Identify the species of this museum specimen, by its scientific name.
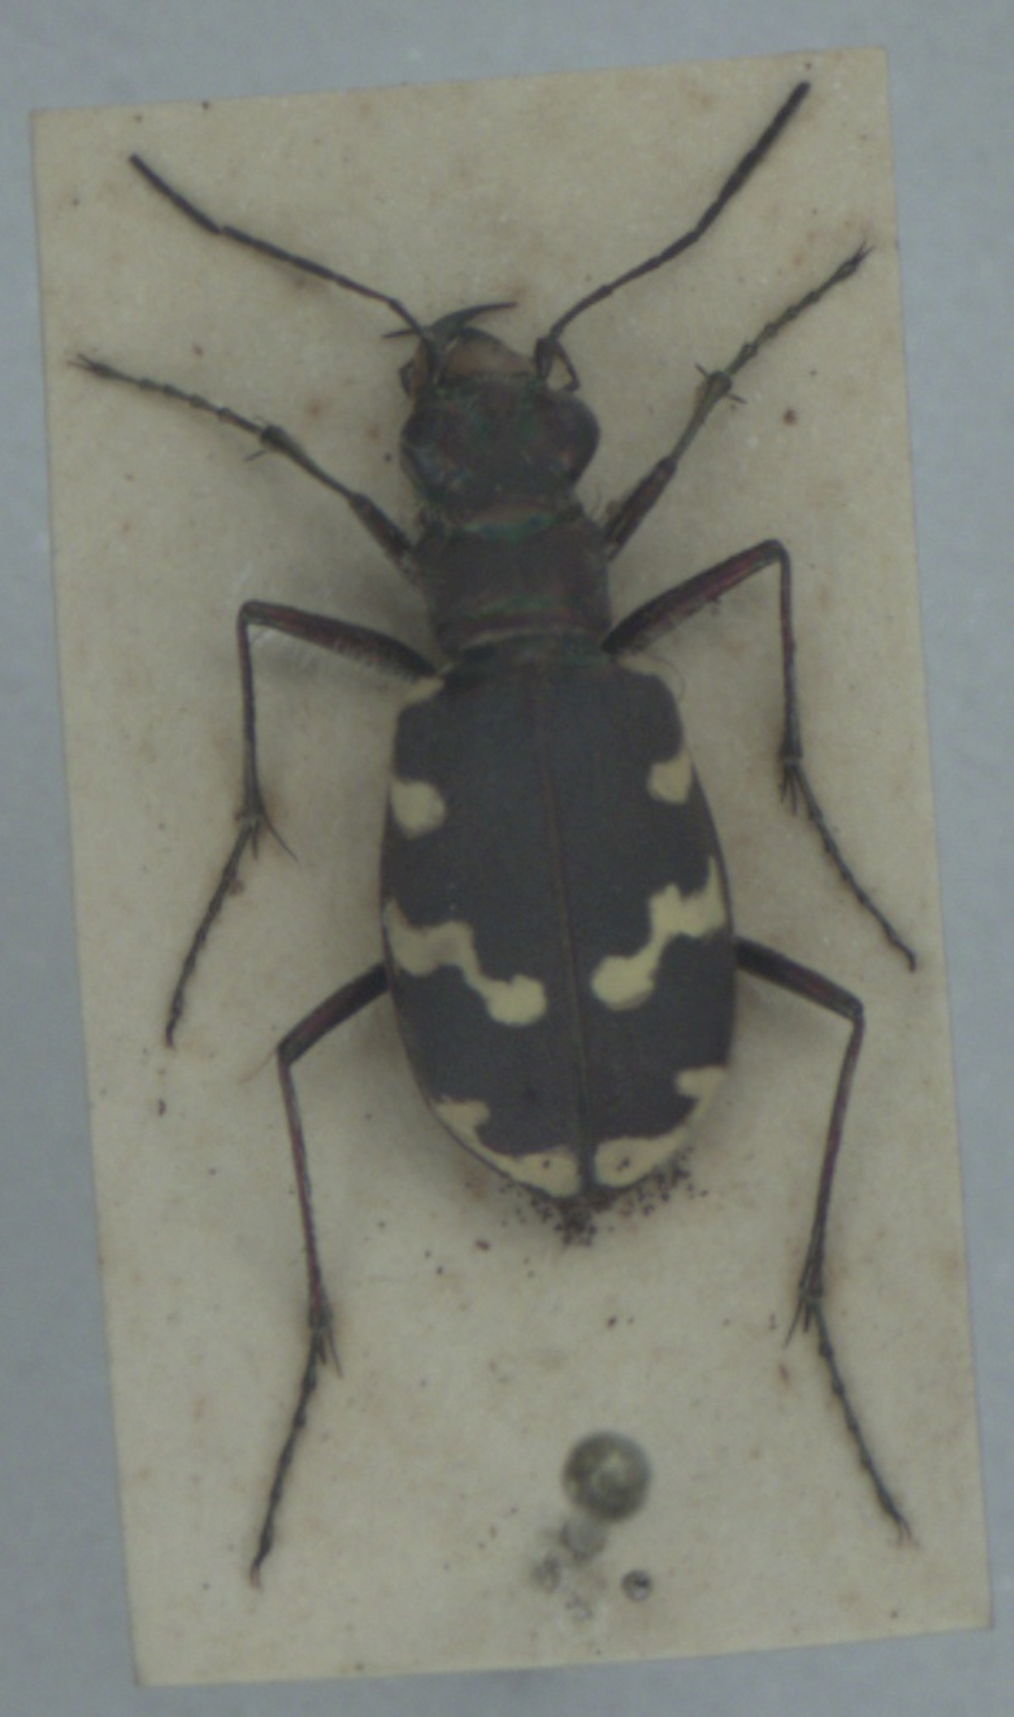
Cicindela hybrida
